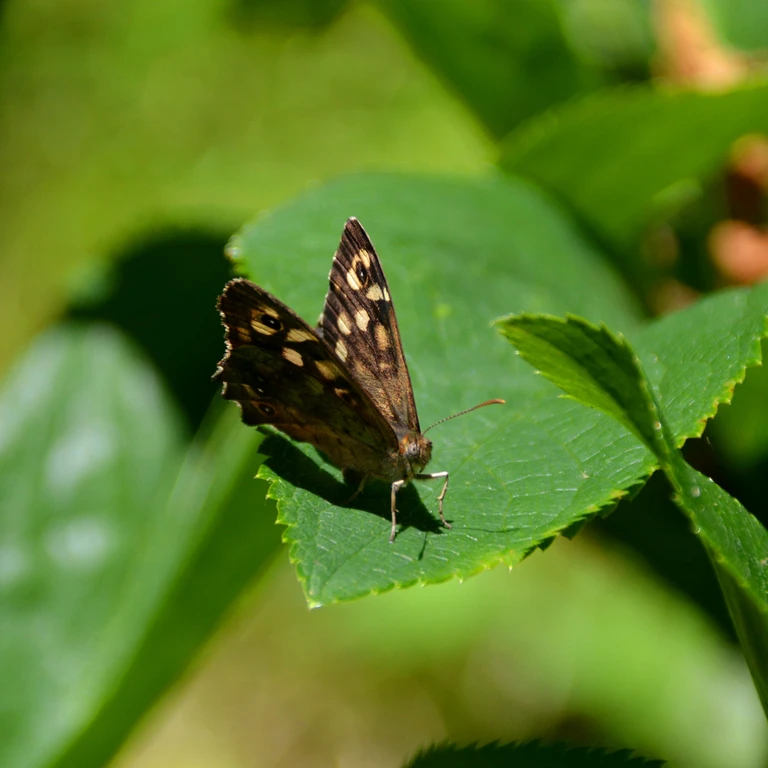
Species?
Pararge aegeria
